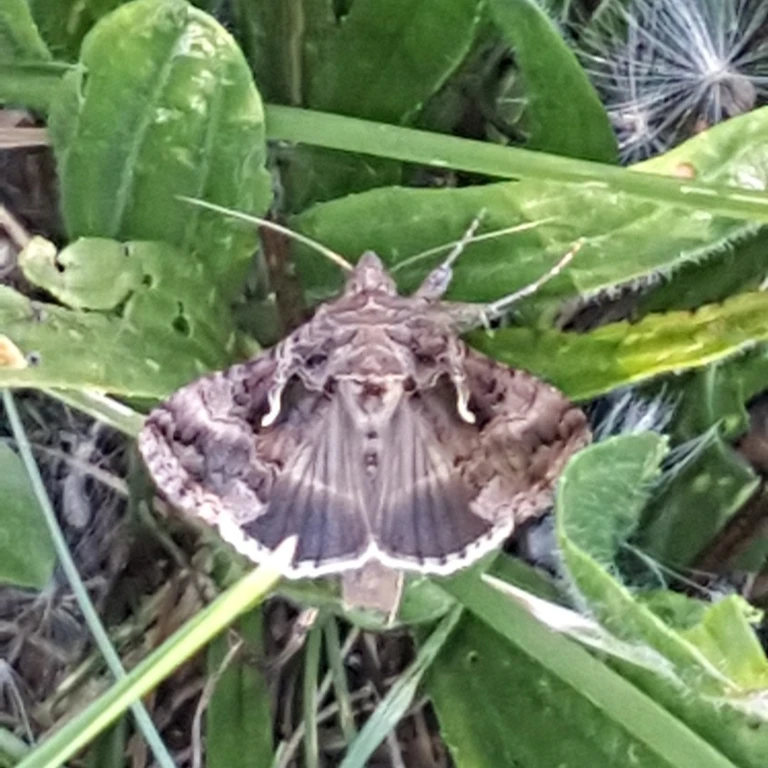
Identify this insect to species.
Autographa gamma
